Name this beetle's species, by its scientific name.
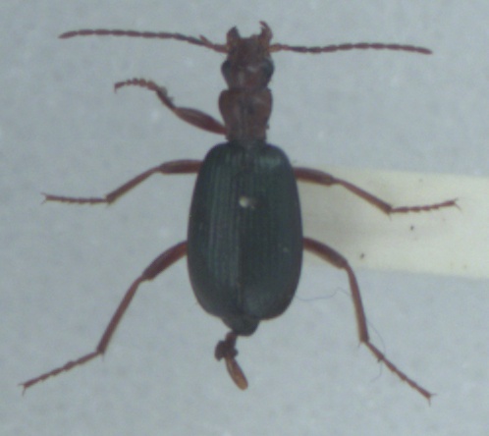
Brachinus crepitans
